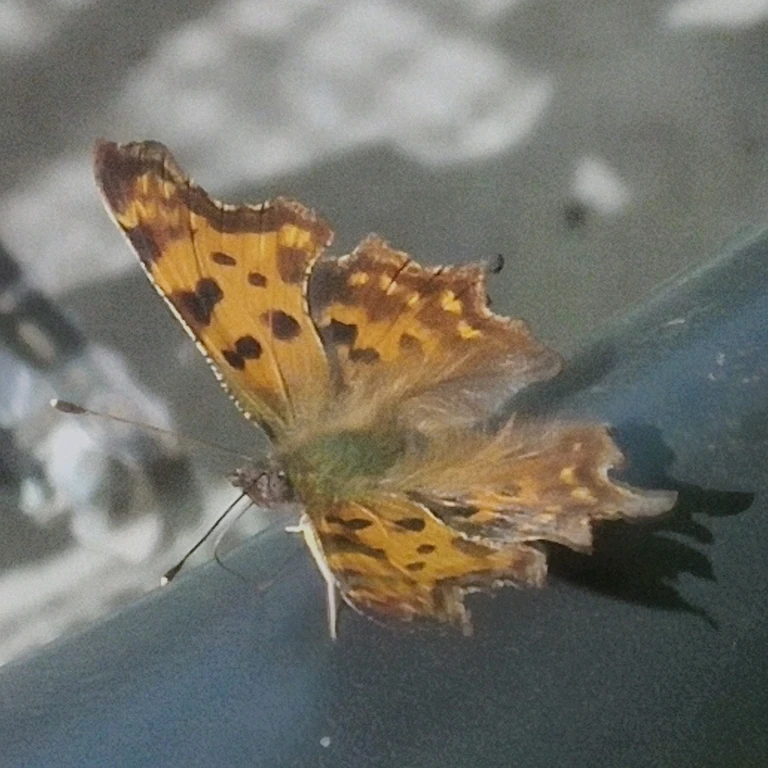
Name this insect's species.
Polygonia c-album
